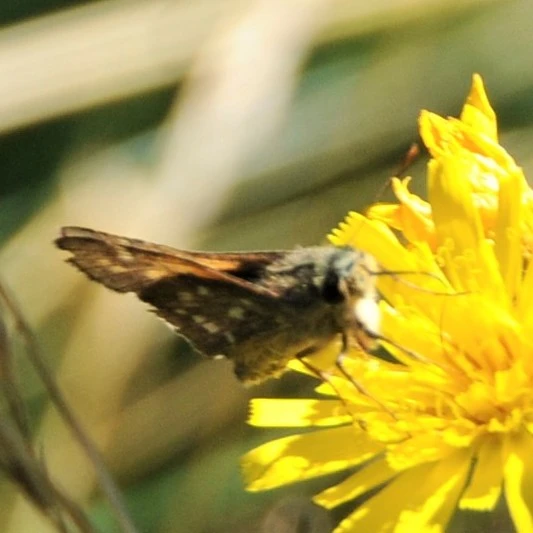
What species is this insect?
Hesperia comma
